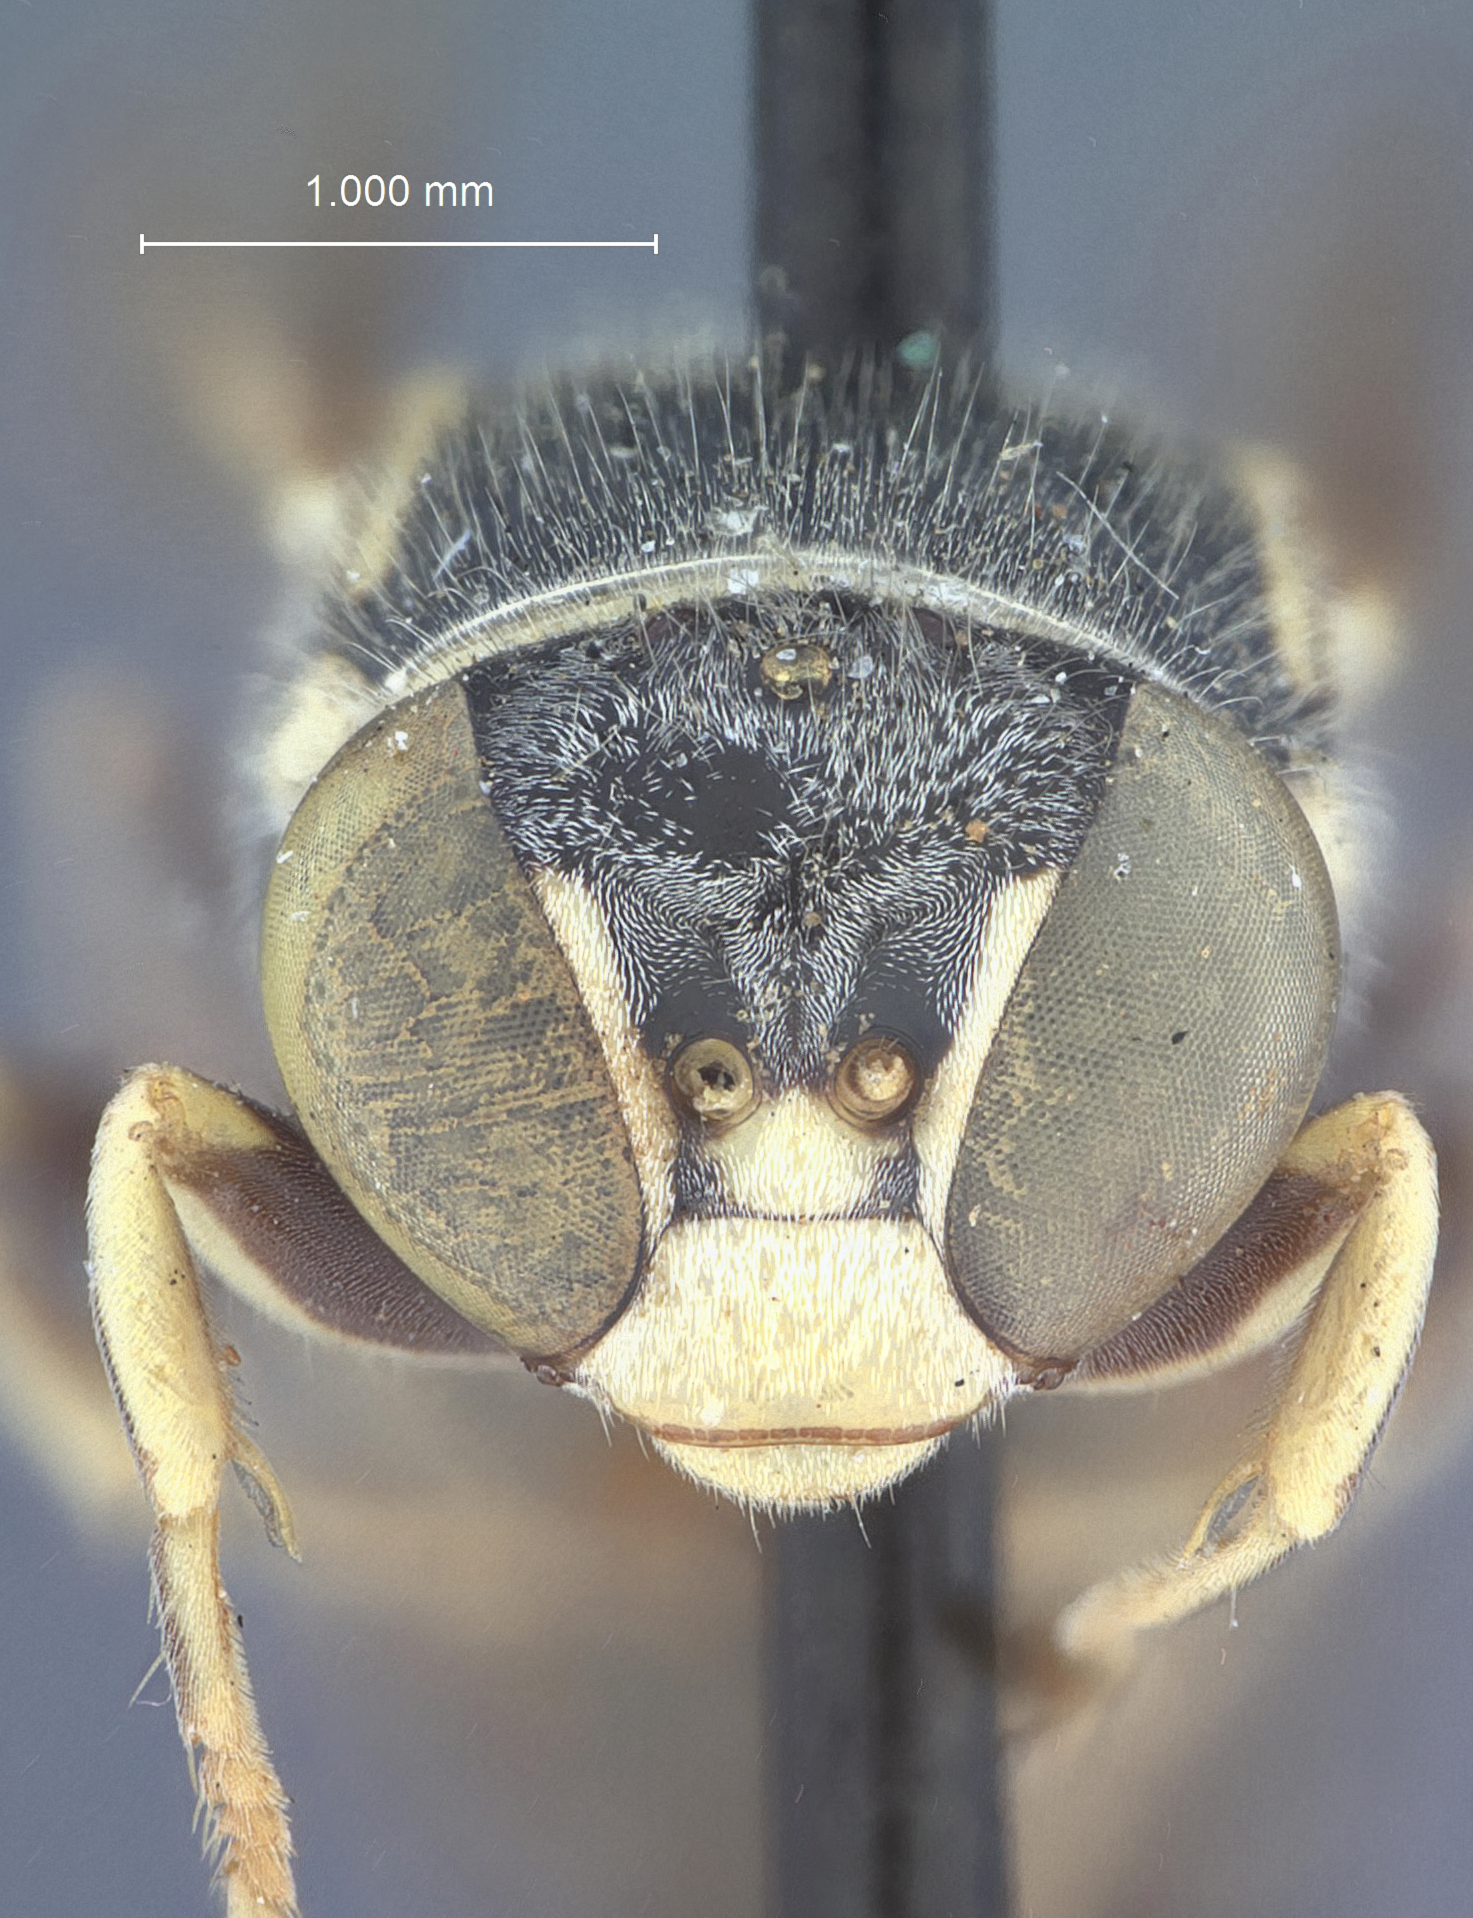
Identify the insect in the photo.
Bembecinus bishoppi
